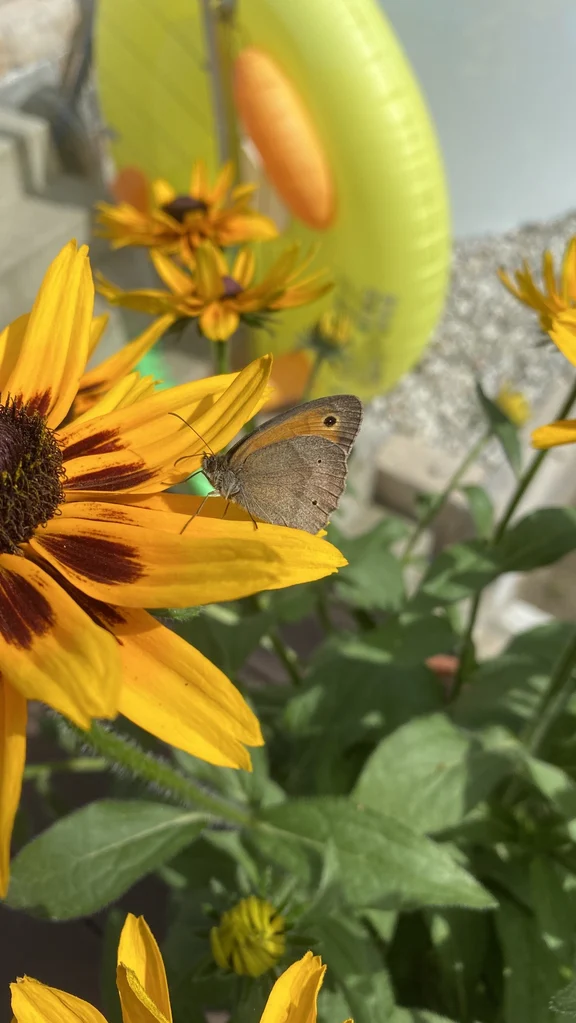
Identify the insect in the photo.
Maniola jurtina
